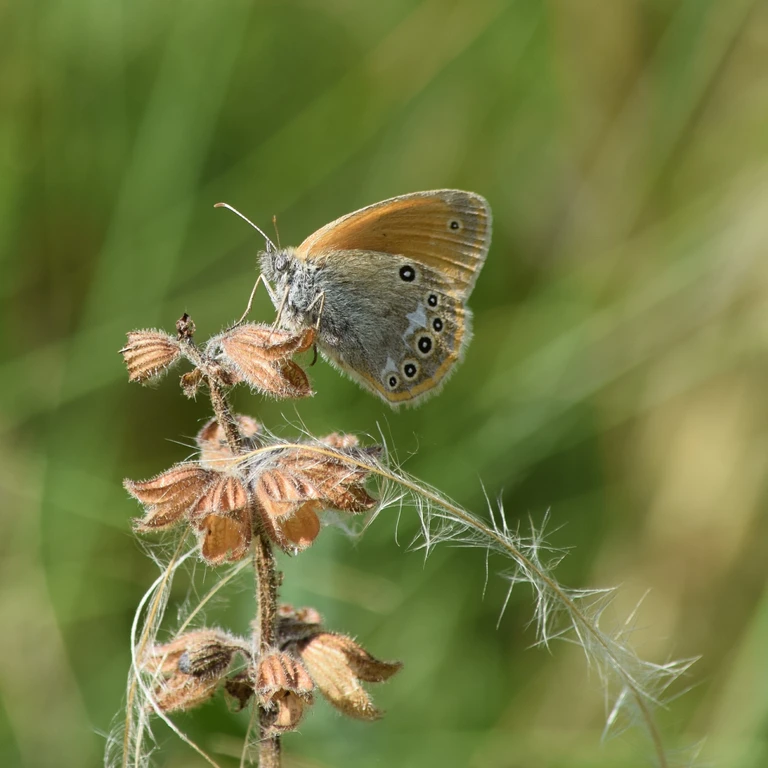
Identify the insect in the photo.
Coenonympha glycerion (also Coenonympha iphis)
